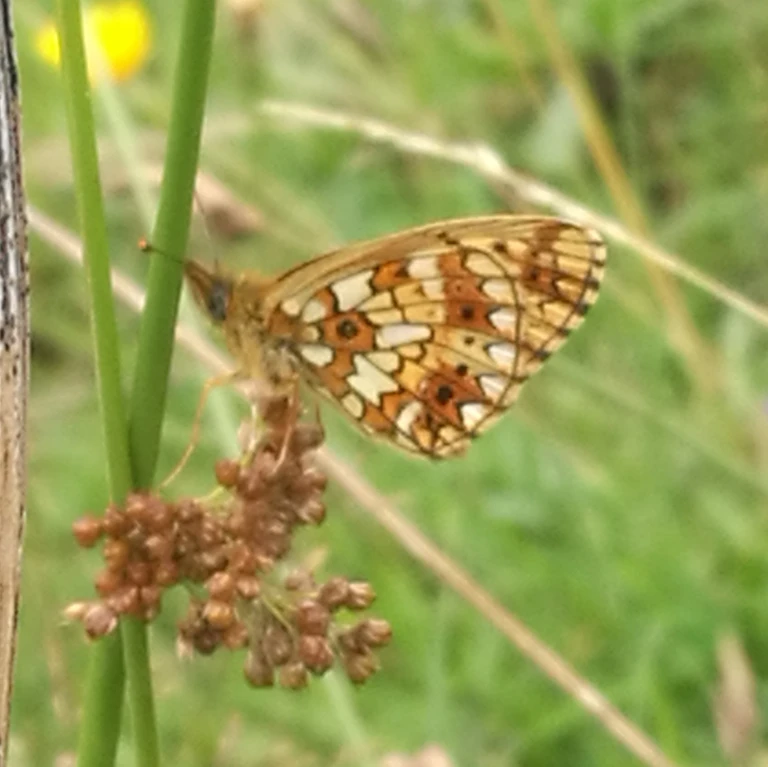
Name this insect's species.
Boloria selene
